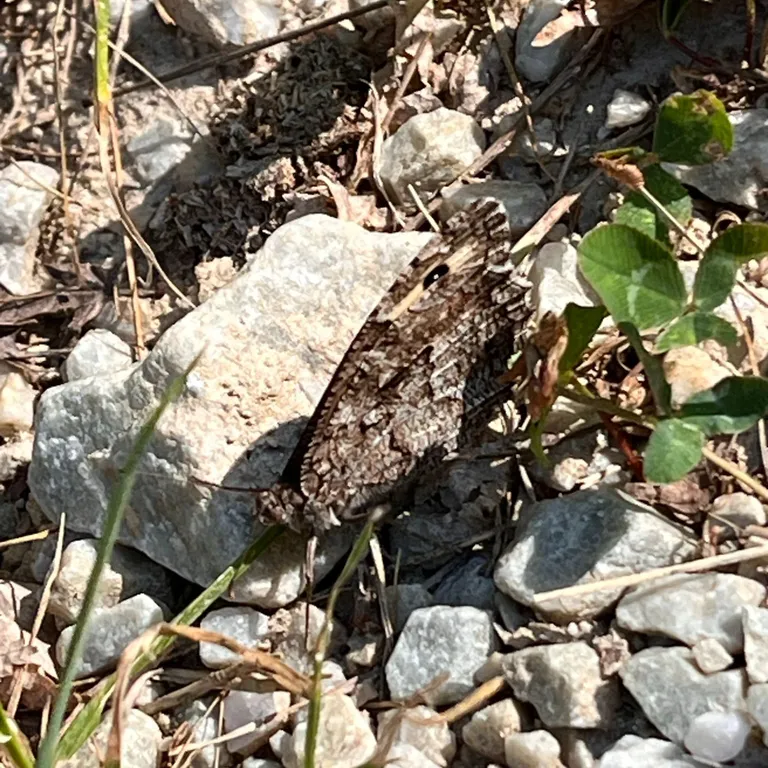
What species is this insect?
Hipparchia semele
